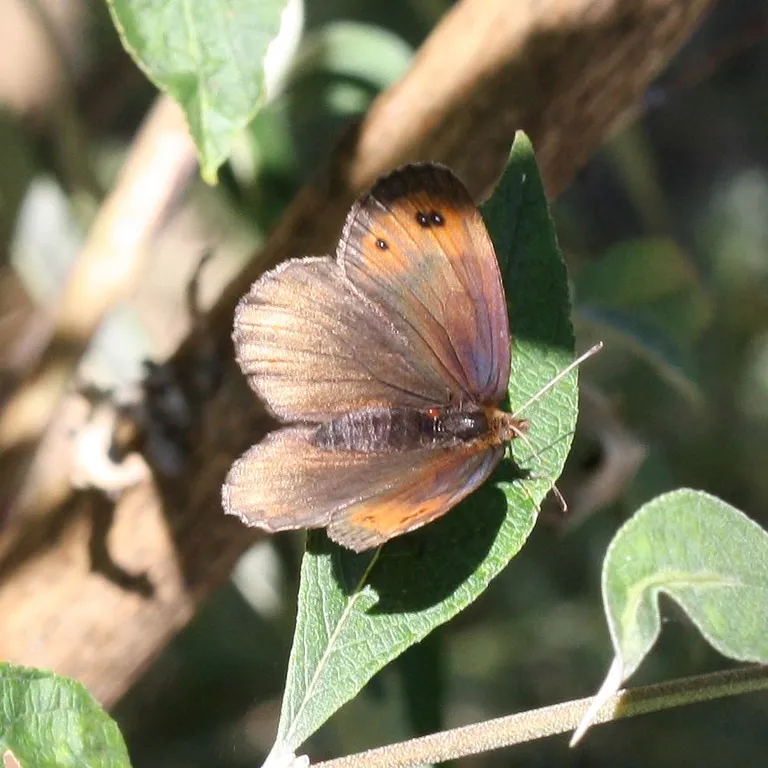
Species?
Erebia pronoe
